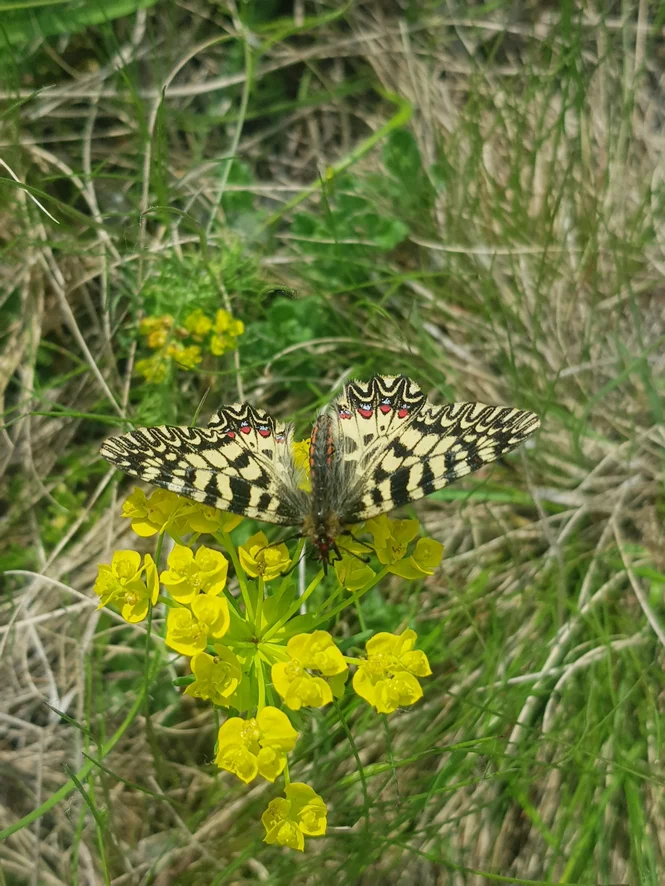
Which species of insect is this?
Zerynthia polyxena
